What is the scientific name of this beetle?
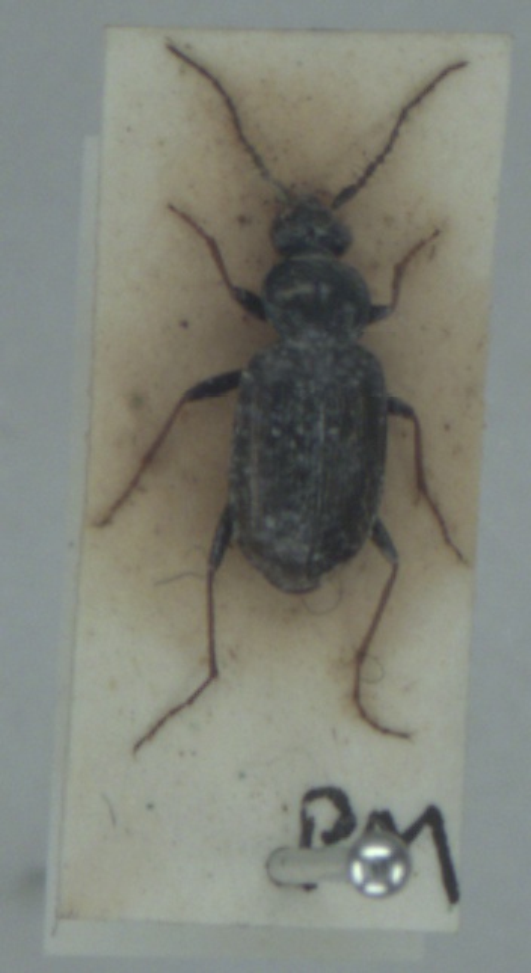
Loricera pilicornis
